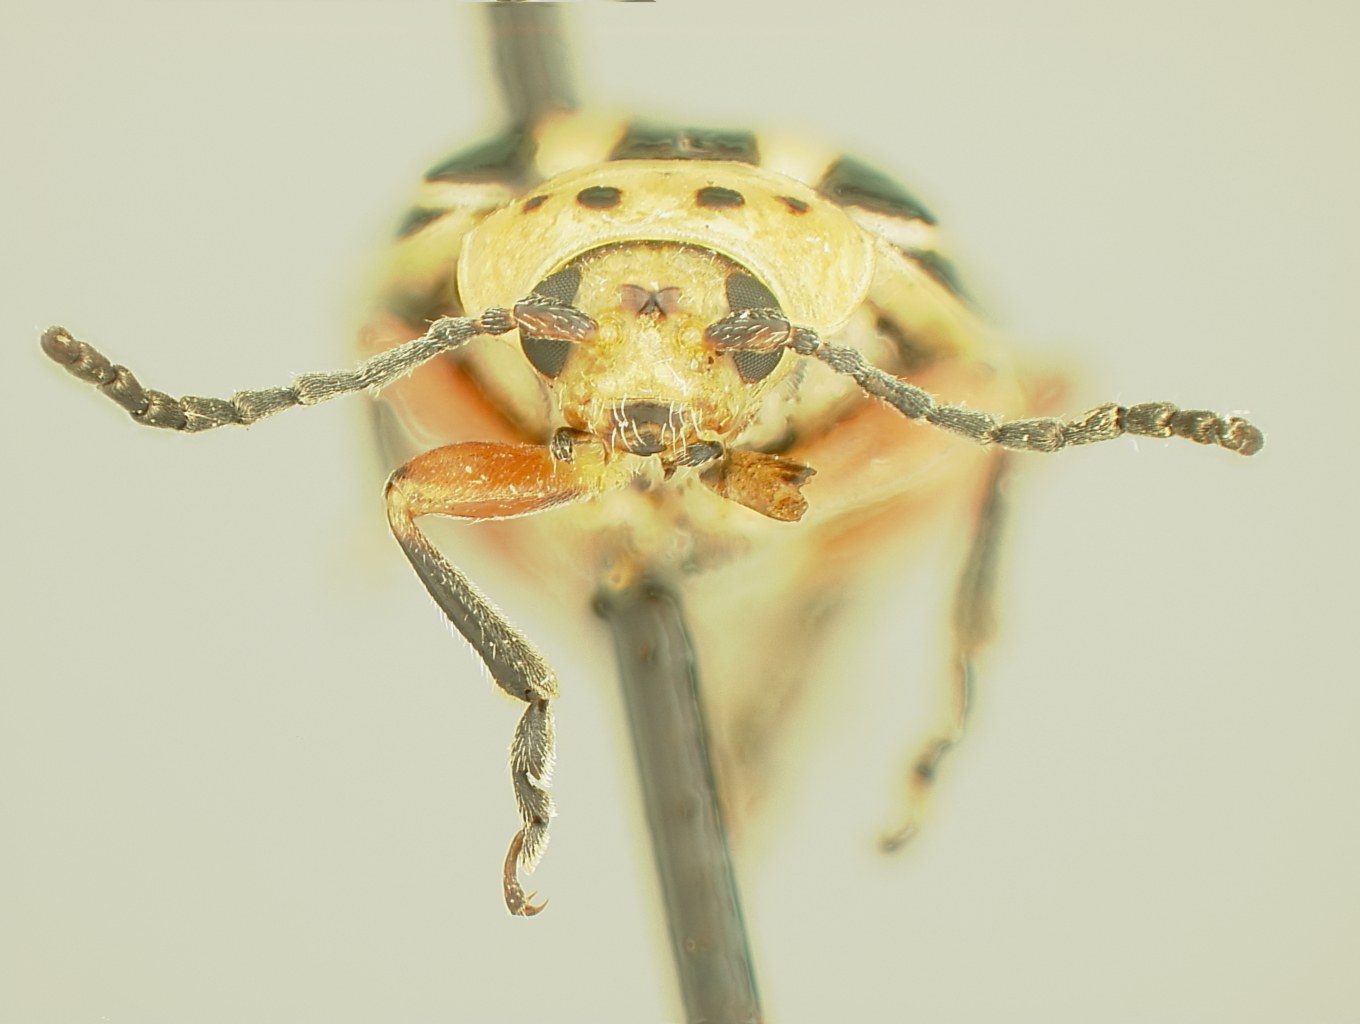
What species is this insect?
Disonycha latiovittata
